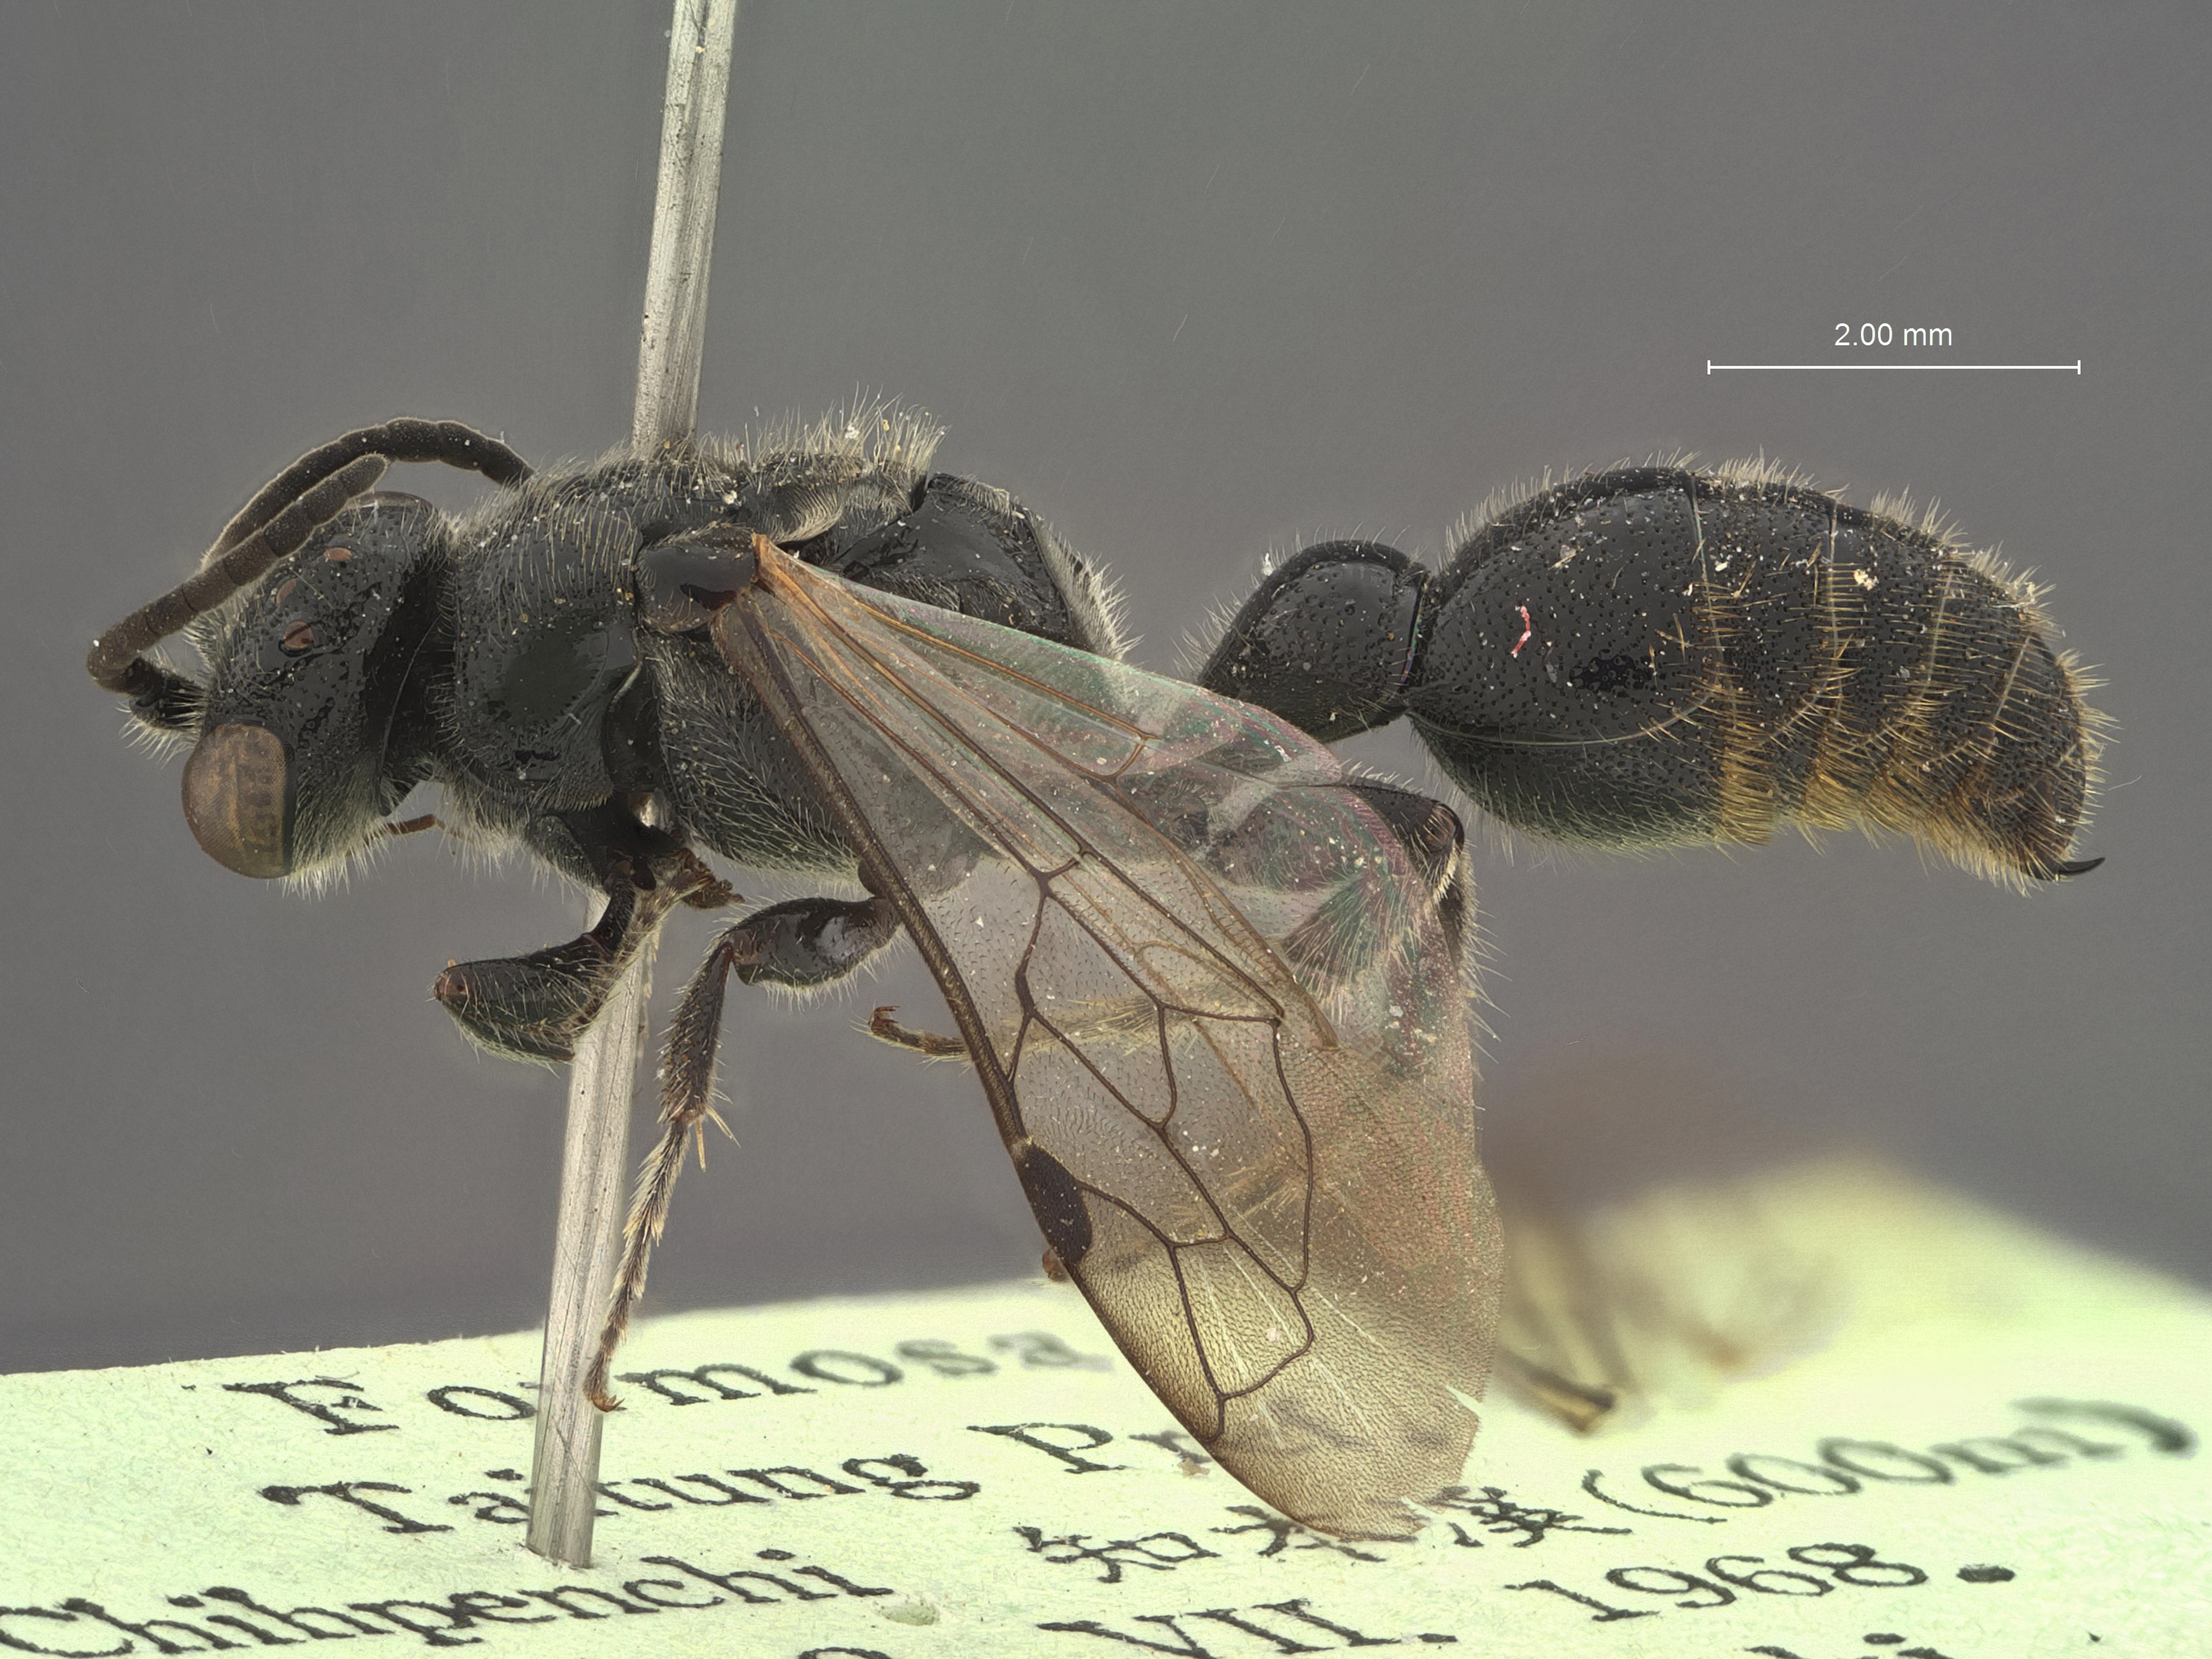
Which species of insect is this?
Tiphia chihpenchia
